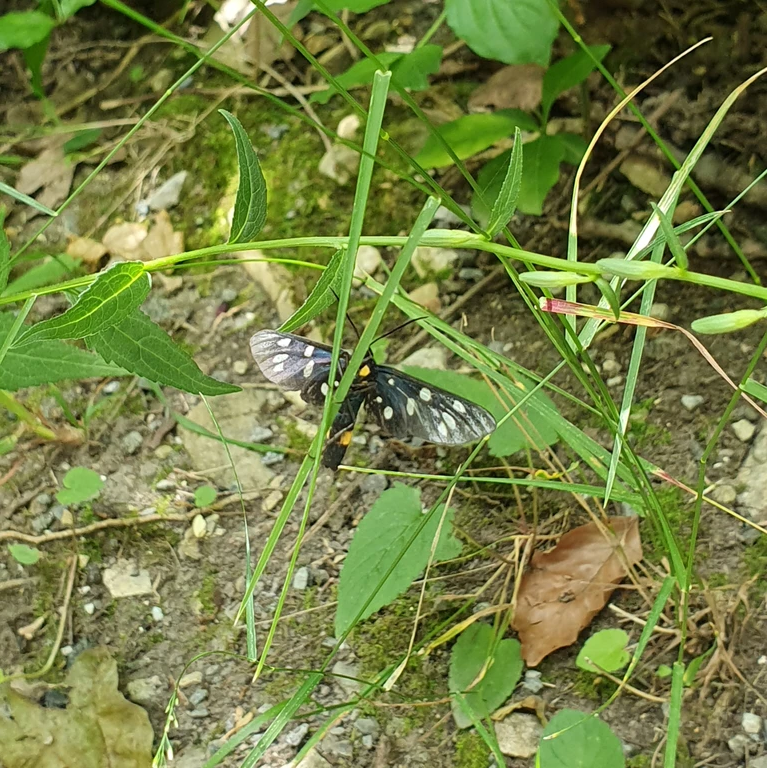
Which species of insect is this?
Amata phegea
